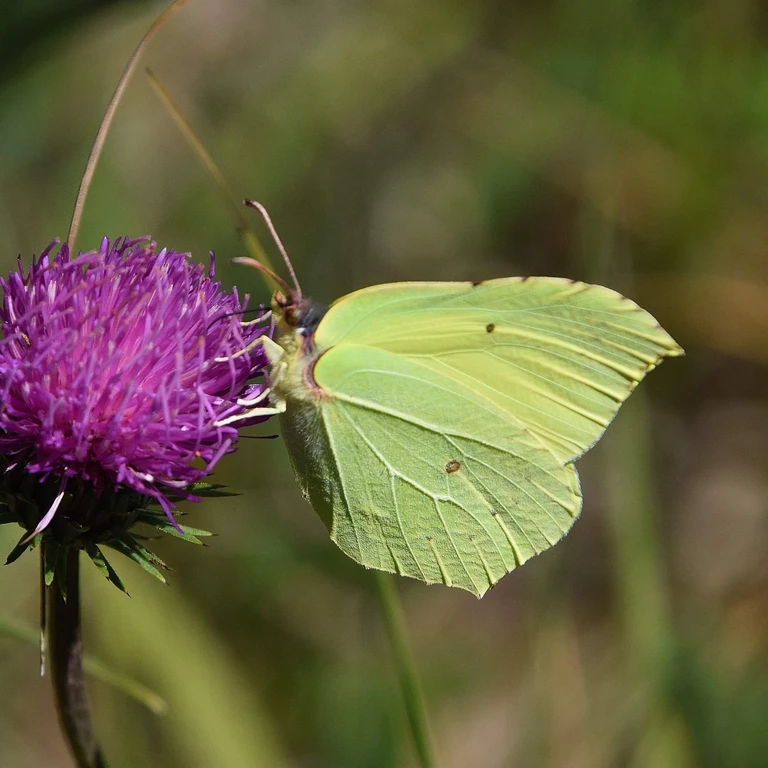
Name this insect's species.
Gonepteryx rhamni
